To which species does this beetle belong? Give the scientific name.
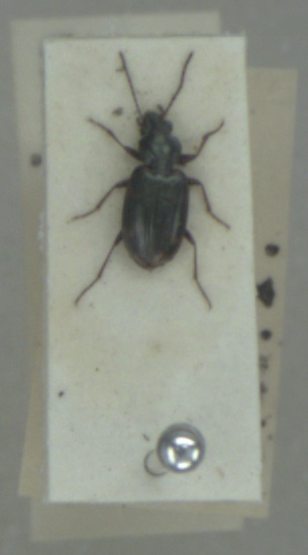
Bembidion varium
